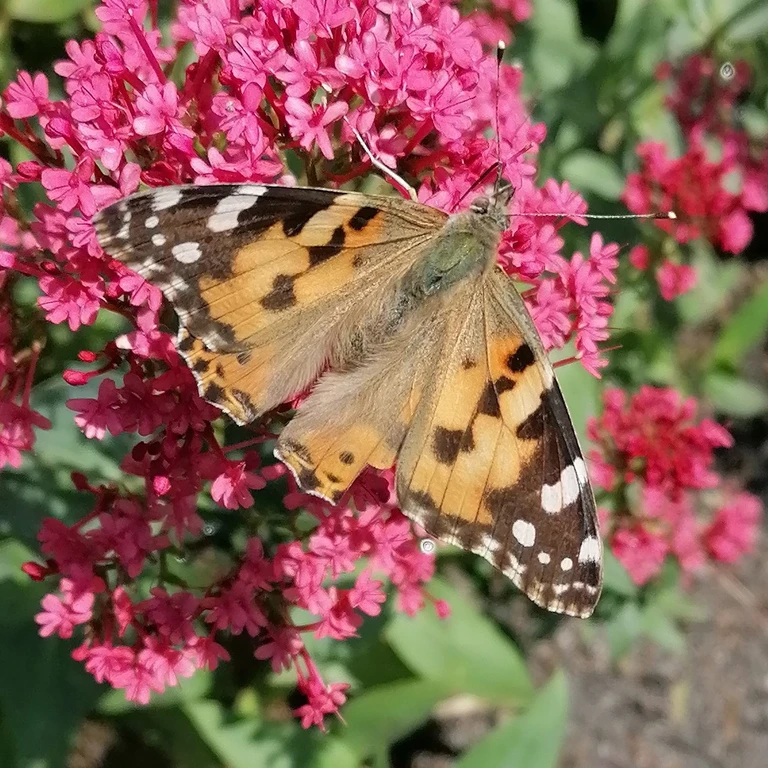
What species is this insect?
Vanessa cardui
